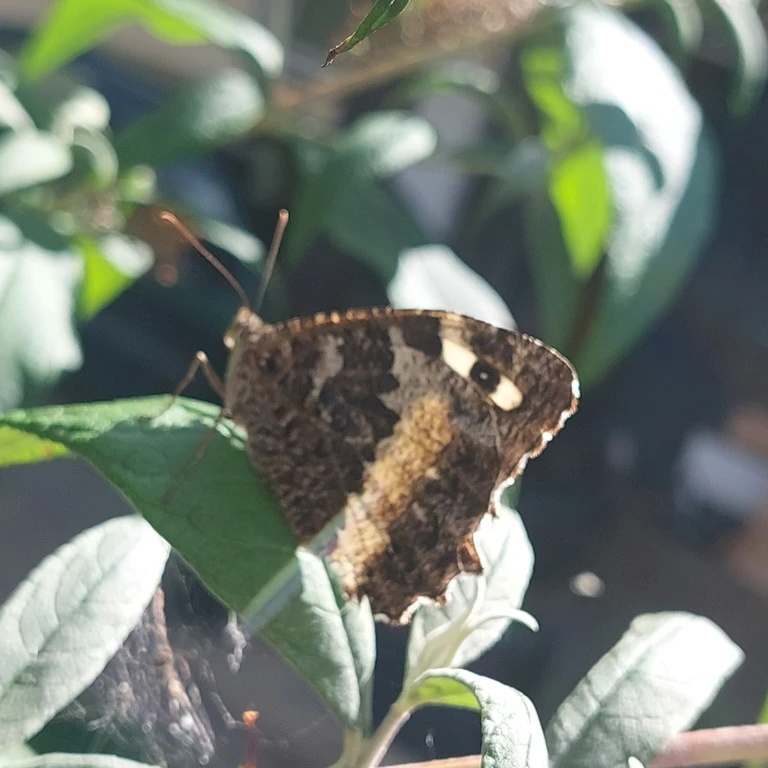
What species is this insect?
Brintesia circe
